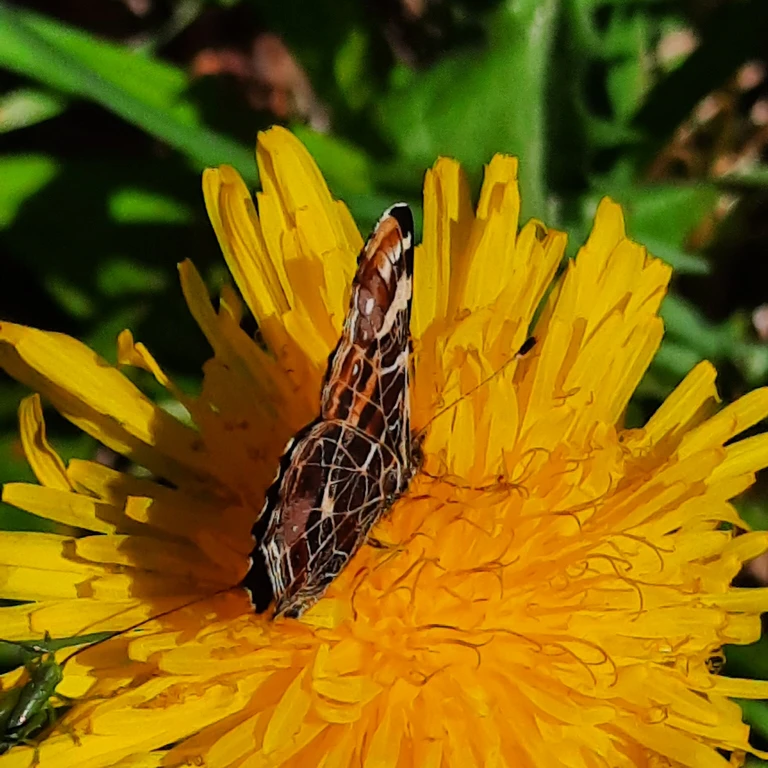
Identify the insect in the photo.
Araschnia levana
